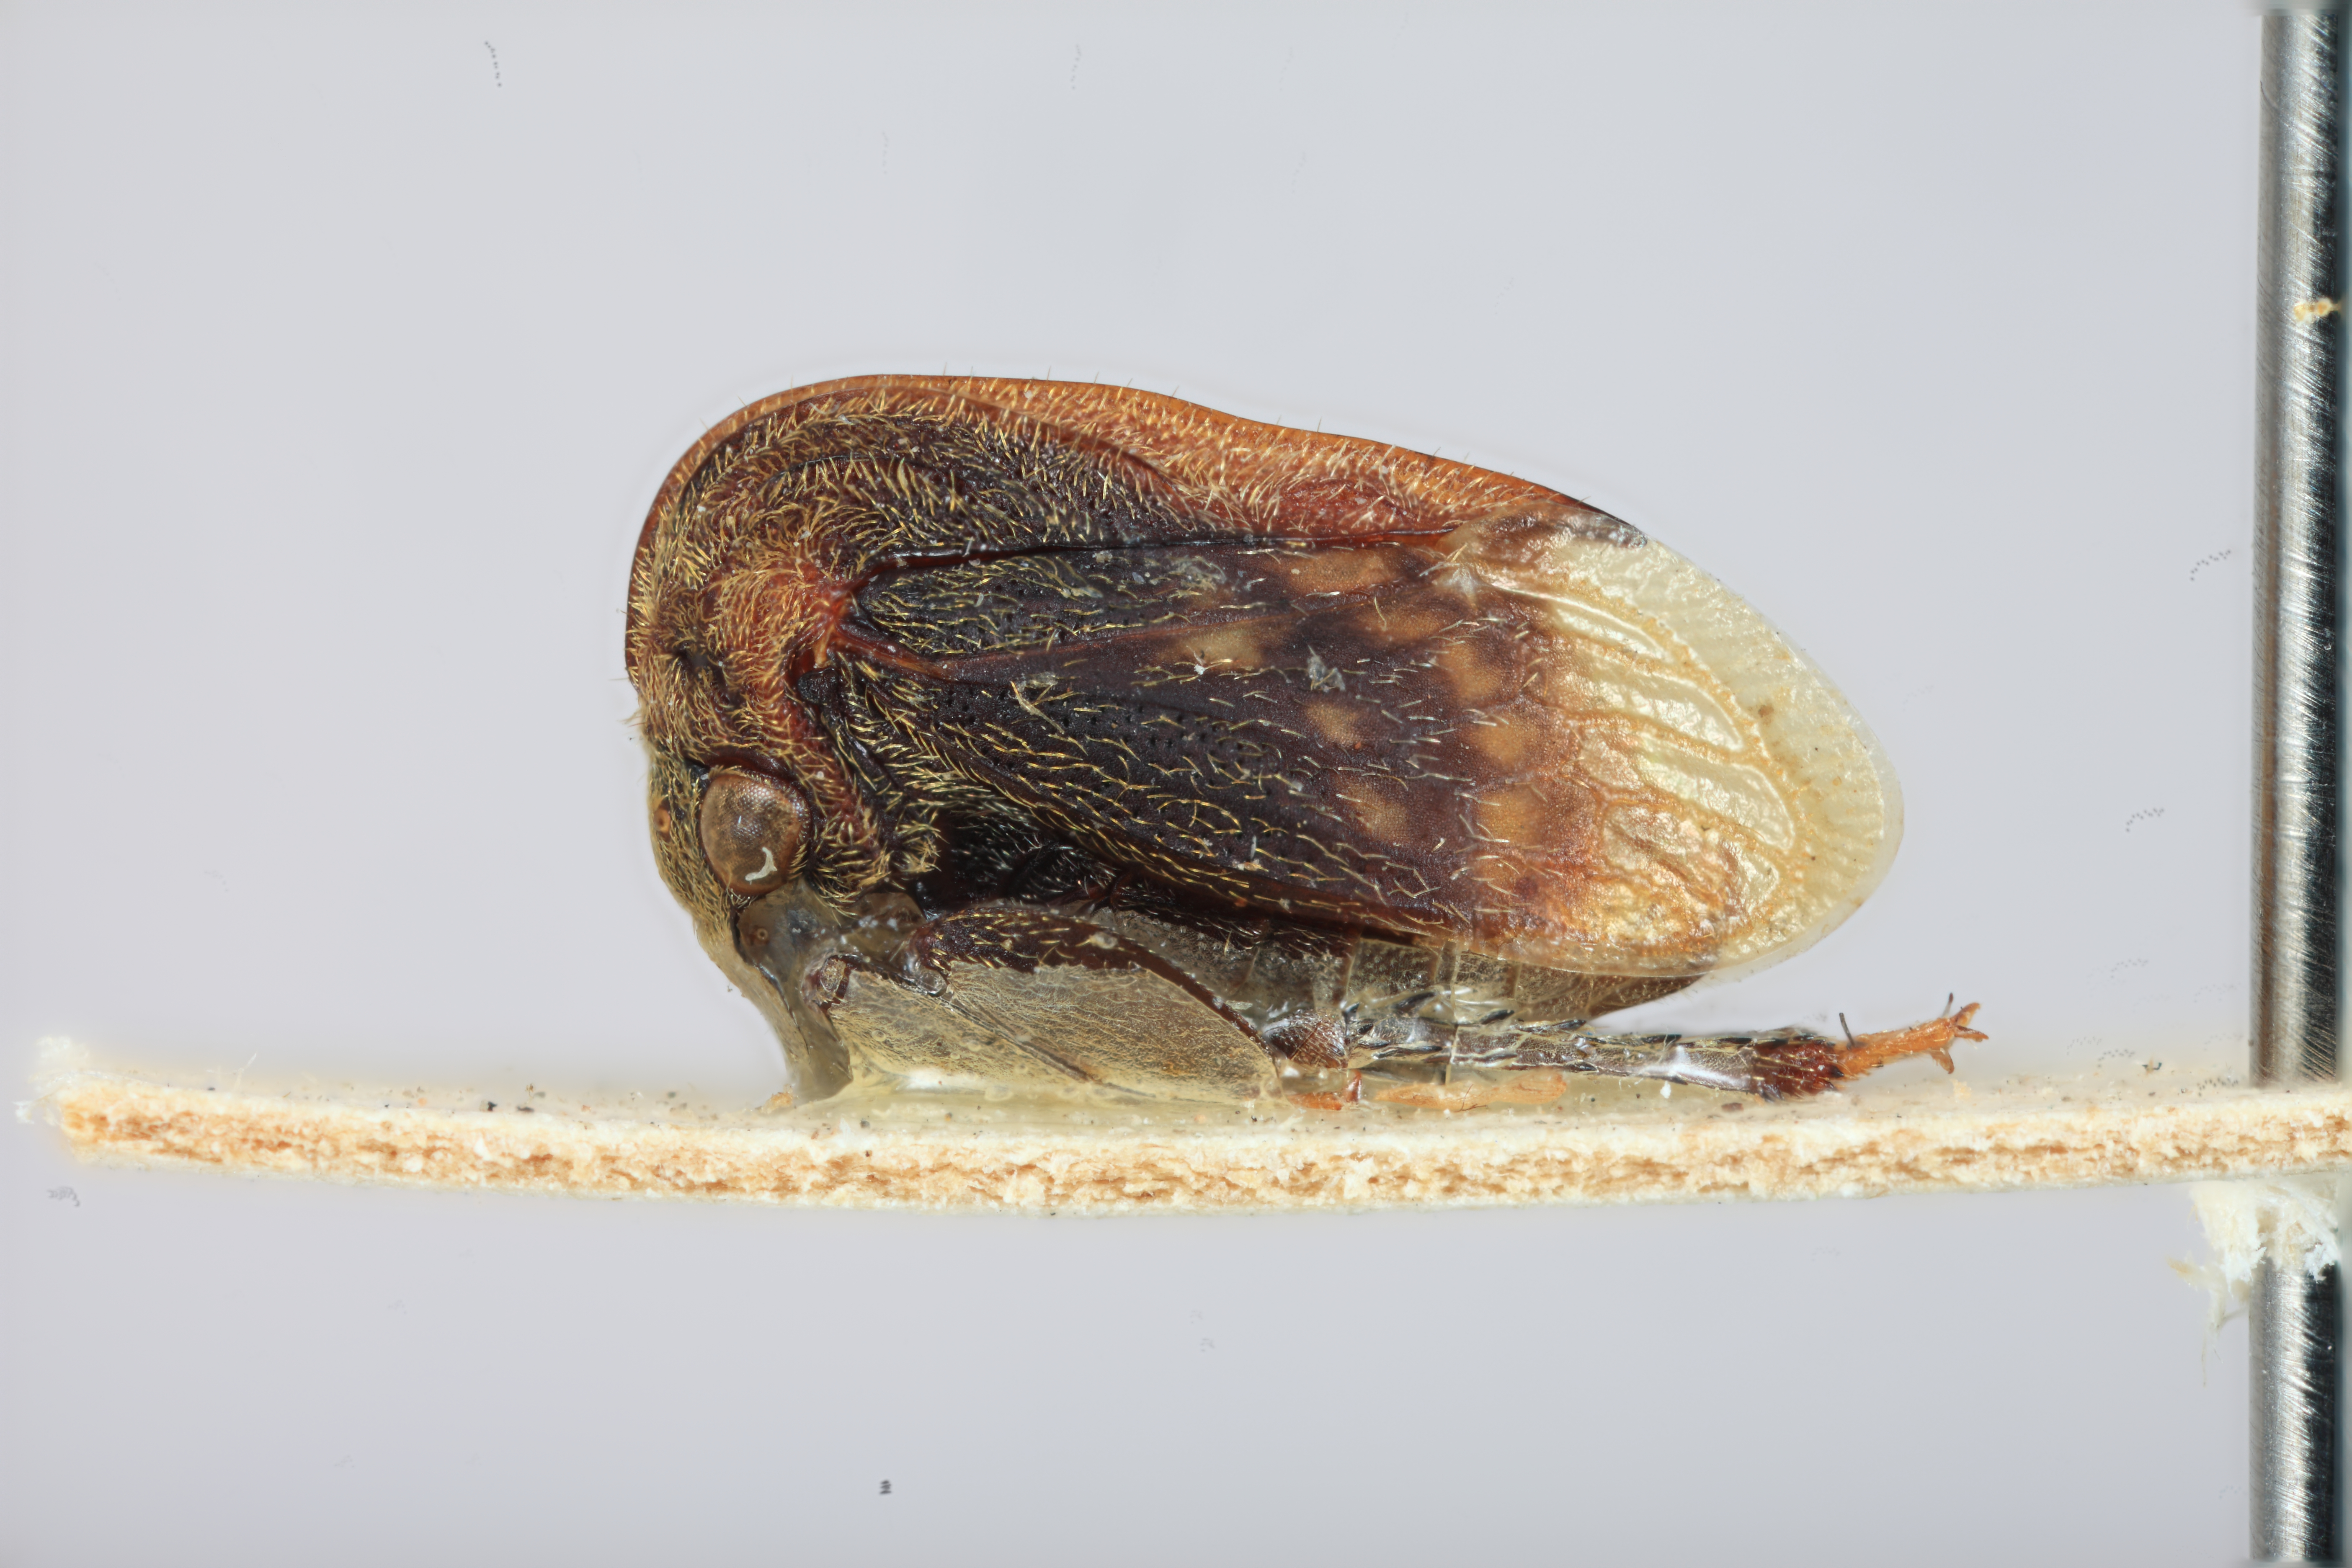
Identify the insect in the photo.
Tropidoscyta brunneidorsata
